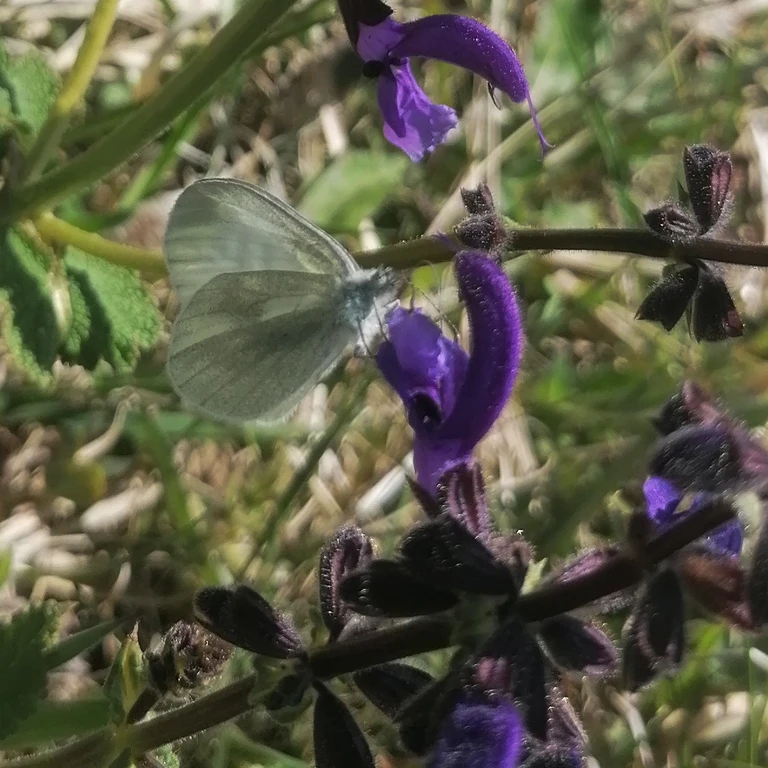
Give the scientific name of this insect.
Leptidea sinapis/juvernica
